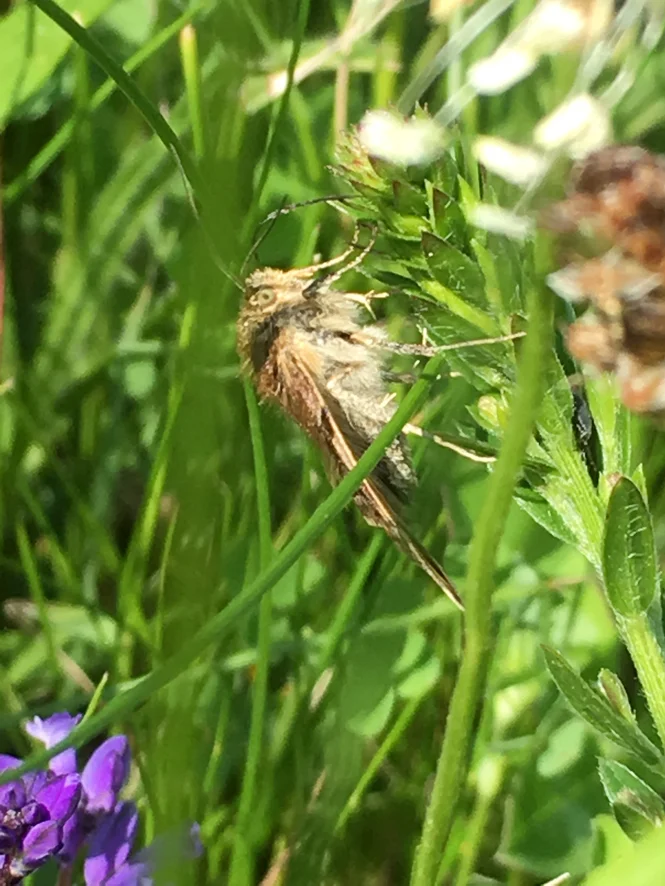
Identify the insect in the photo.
Euclidia glyphica
